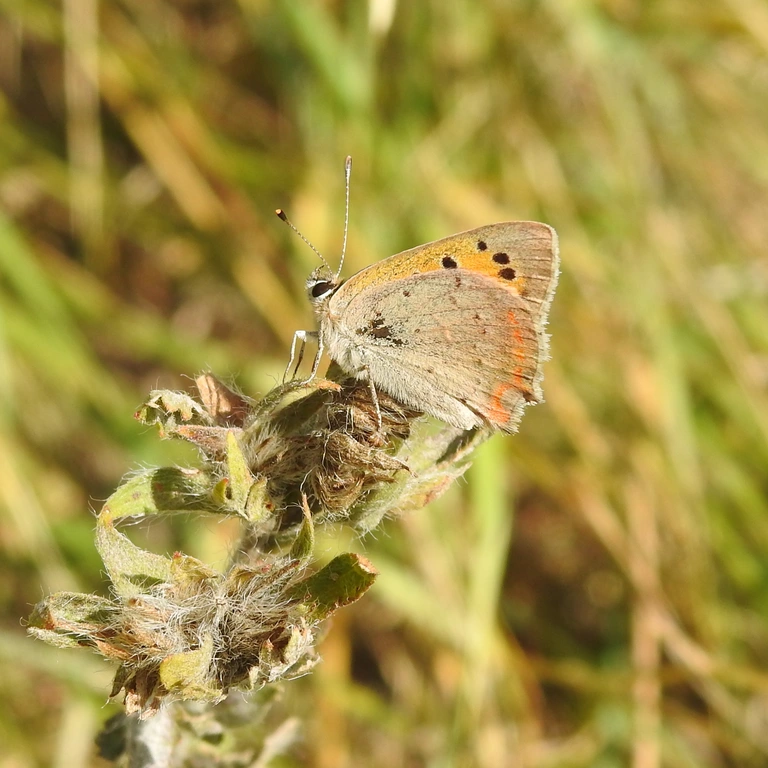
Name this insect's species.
Lycaena phlaeas
